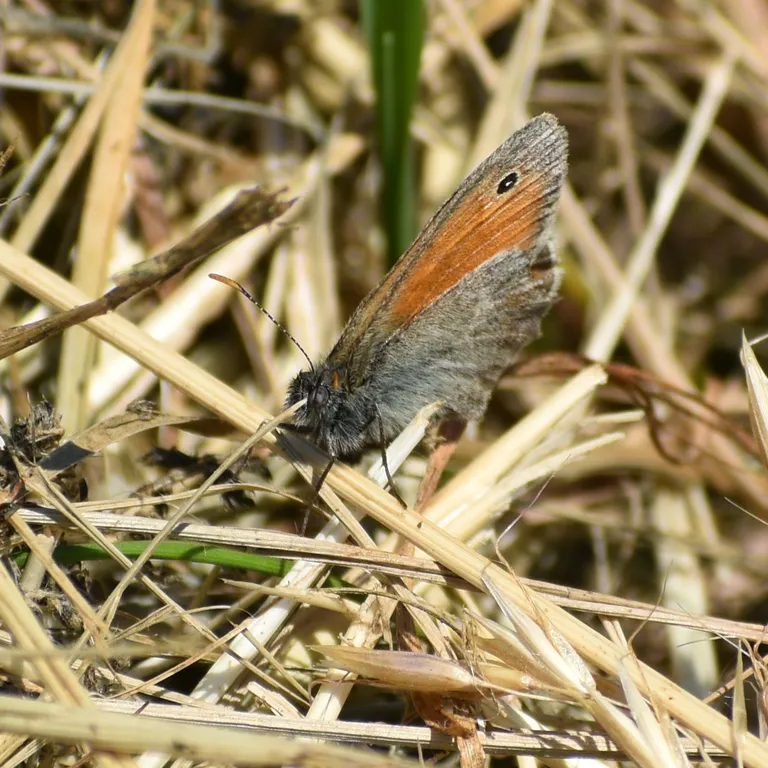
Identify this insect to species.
Coenonympha pamphilus
